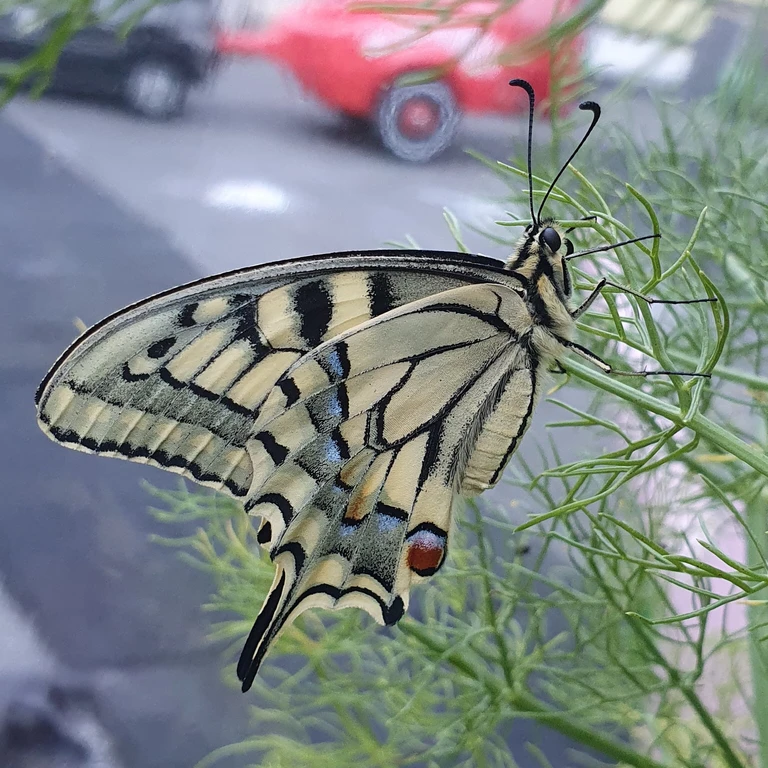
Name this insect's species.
Papilio machaon
